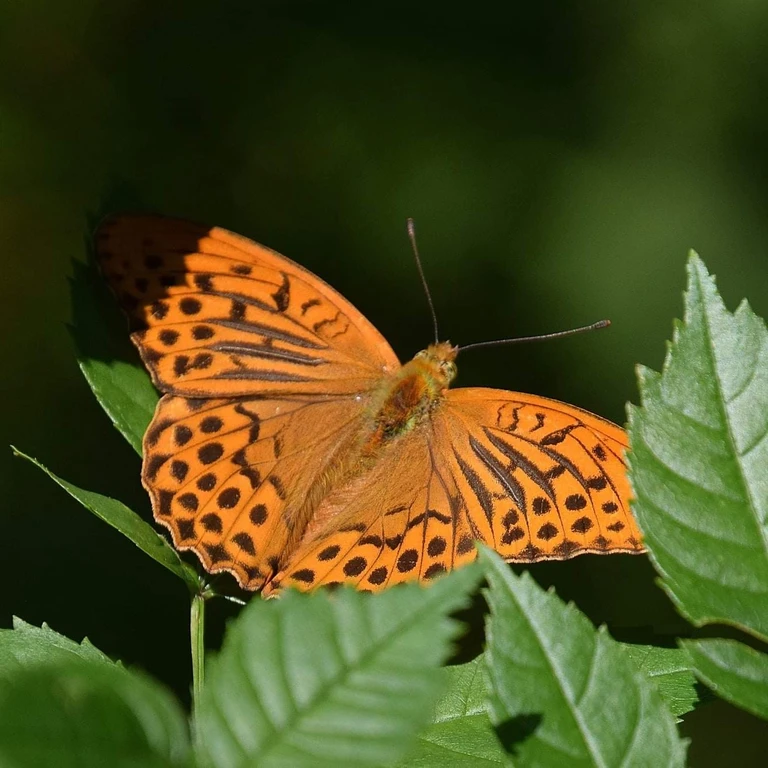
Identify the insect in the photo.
Argynnis paphia
